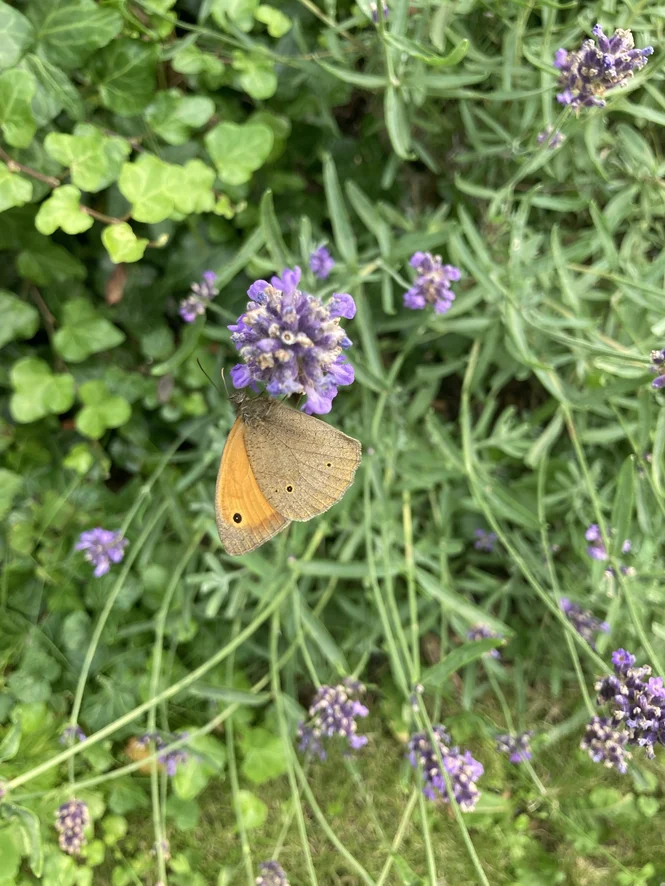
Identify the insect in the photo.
Maniola jurtina
